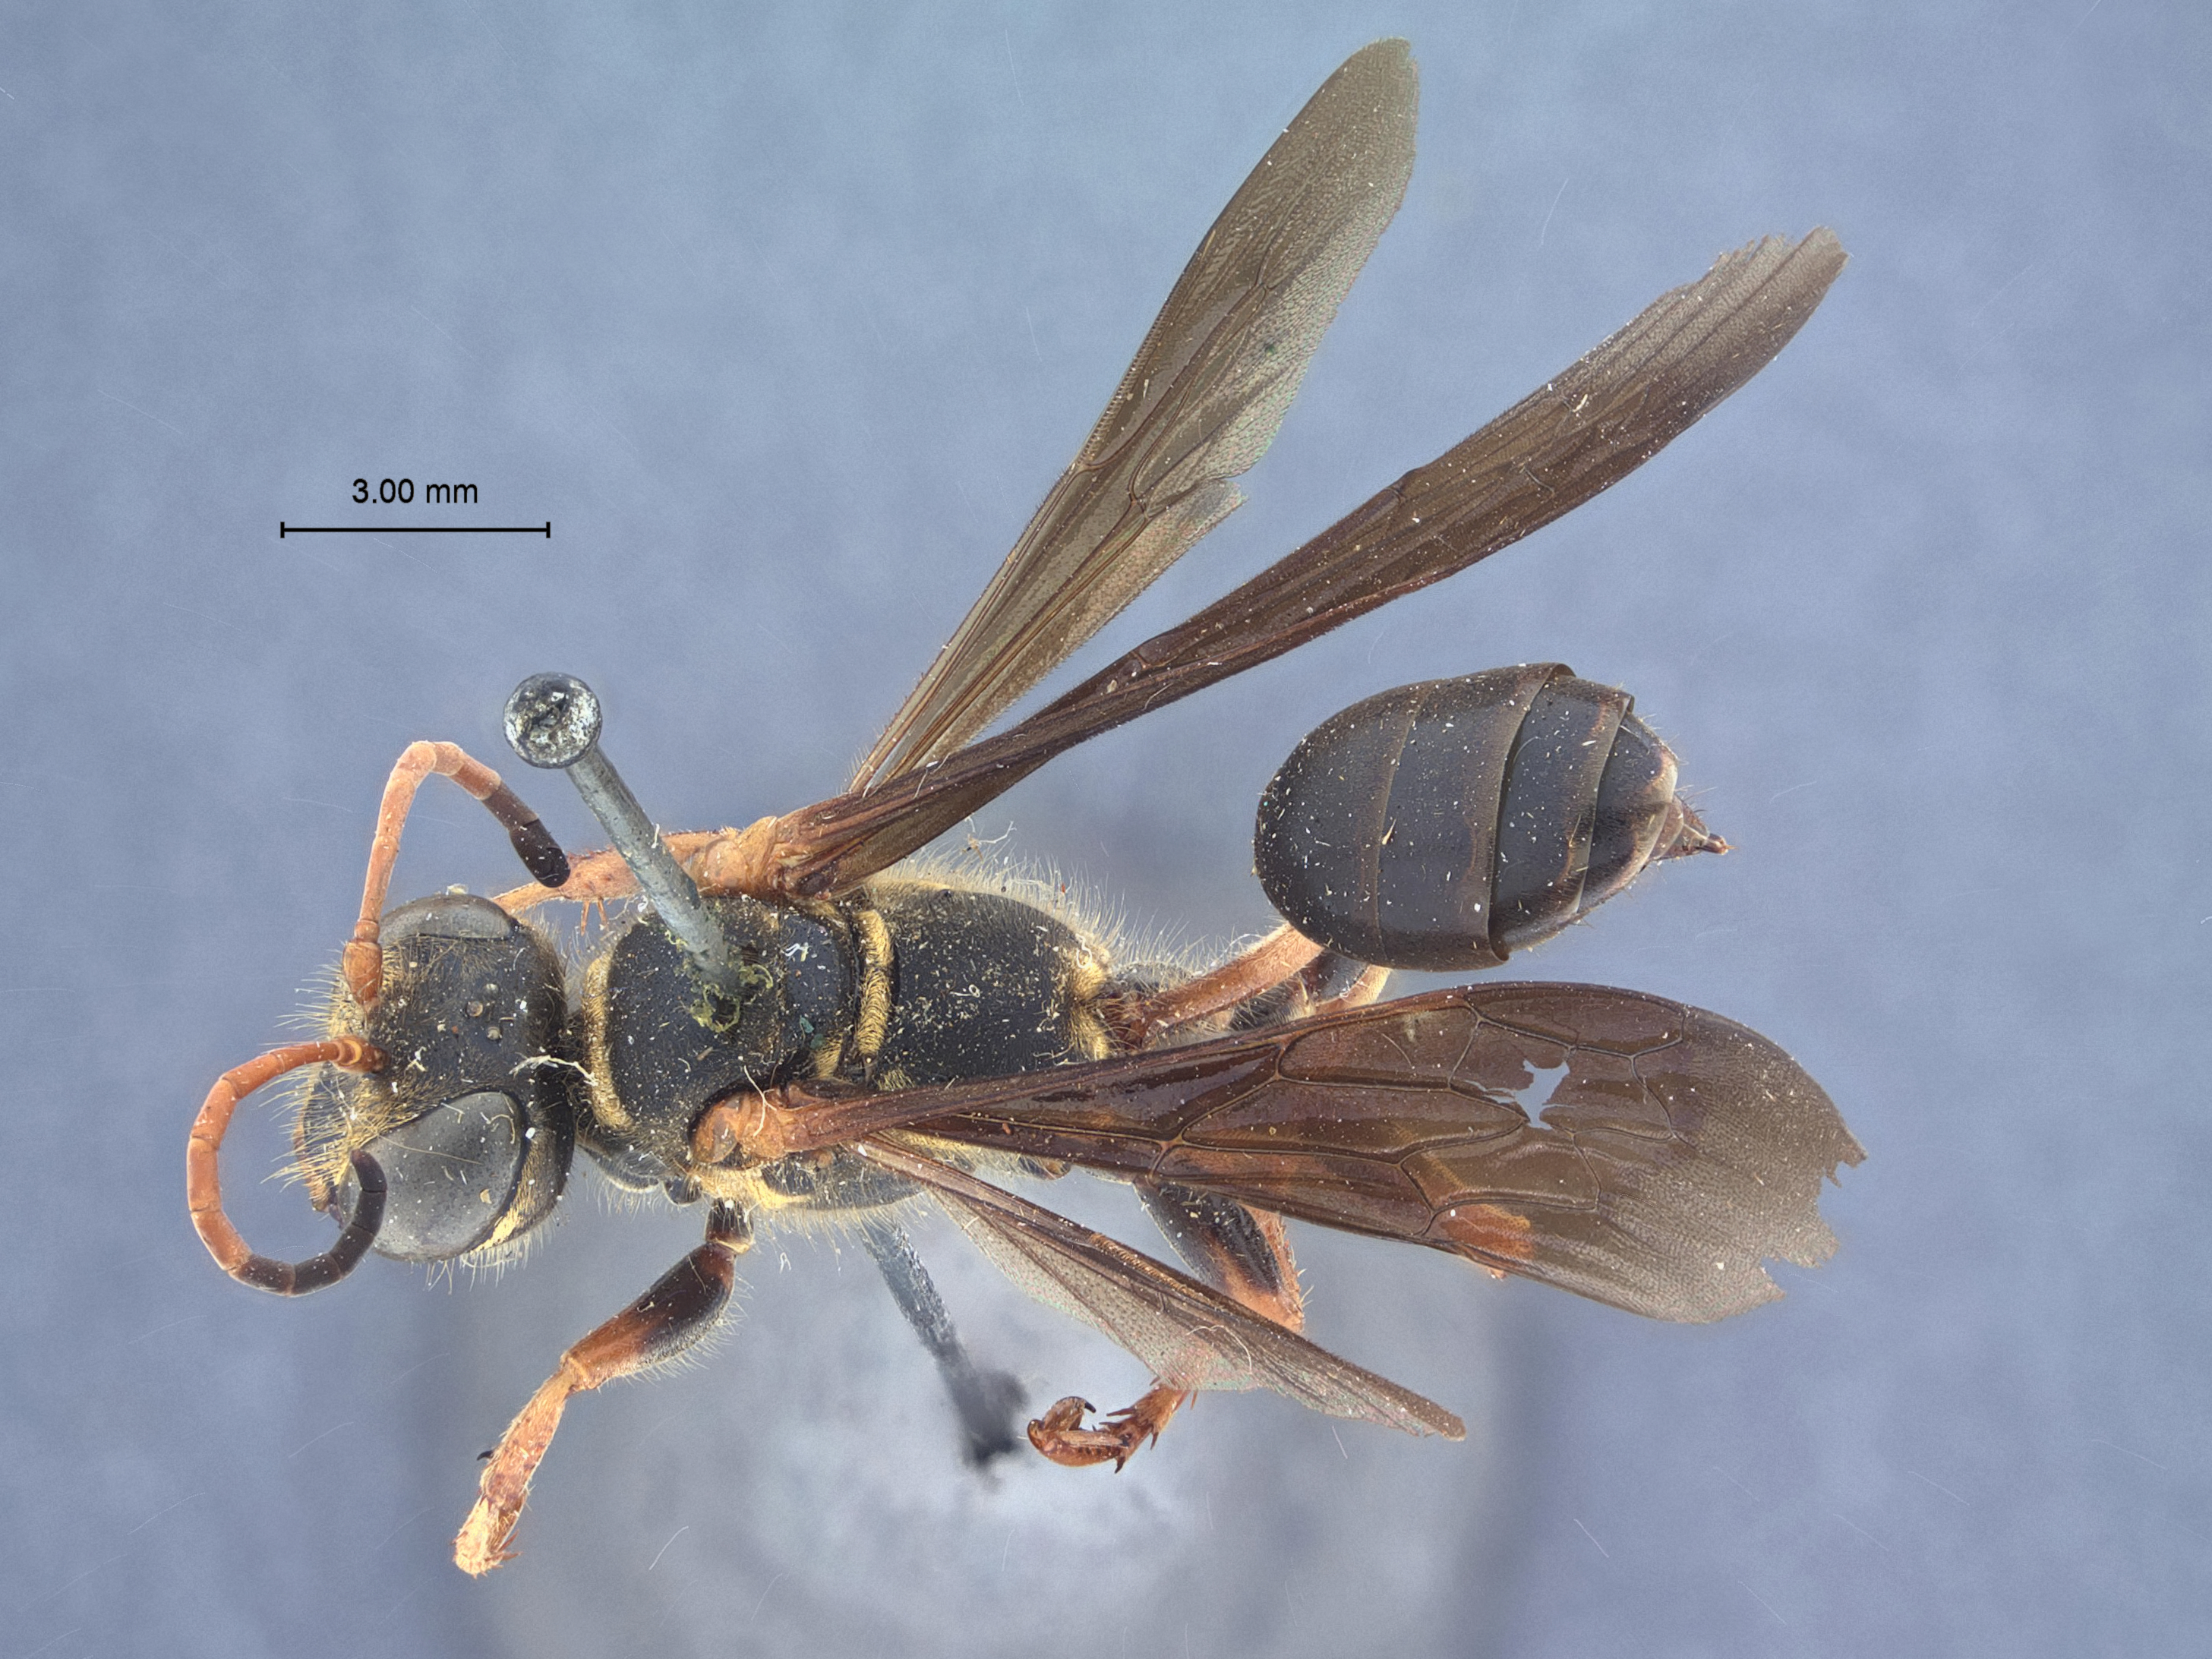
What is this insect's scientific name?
Isodontia exornata
